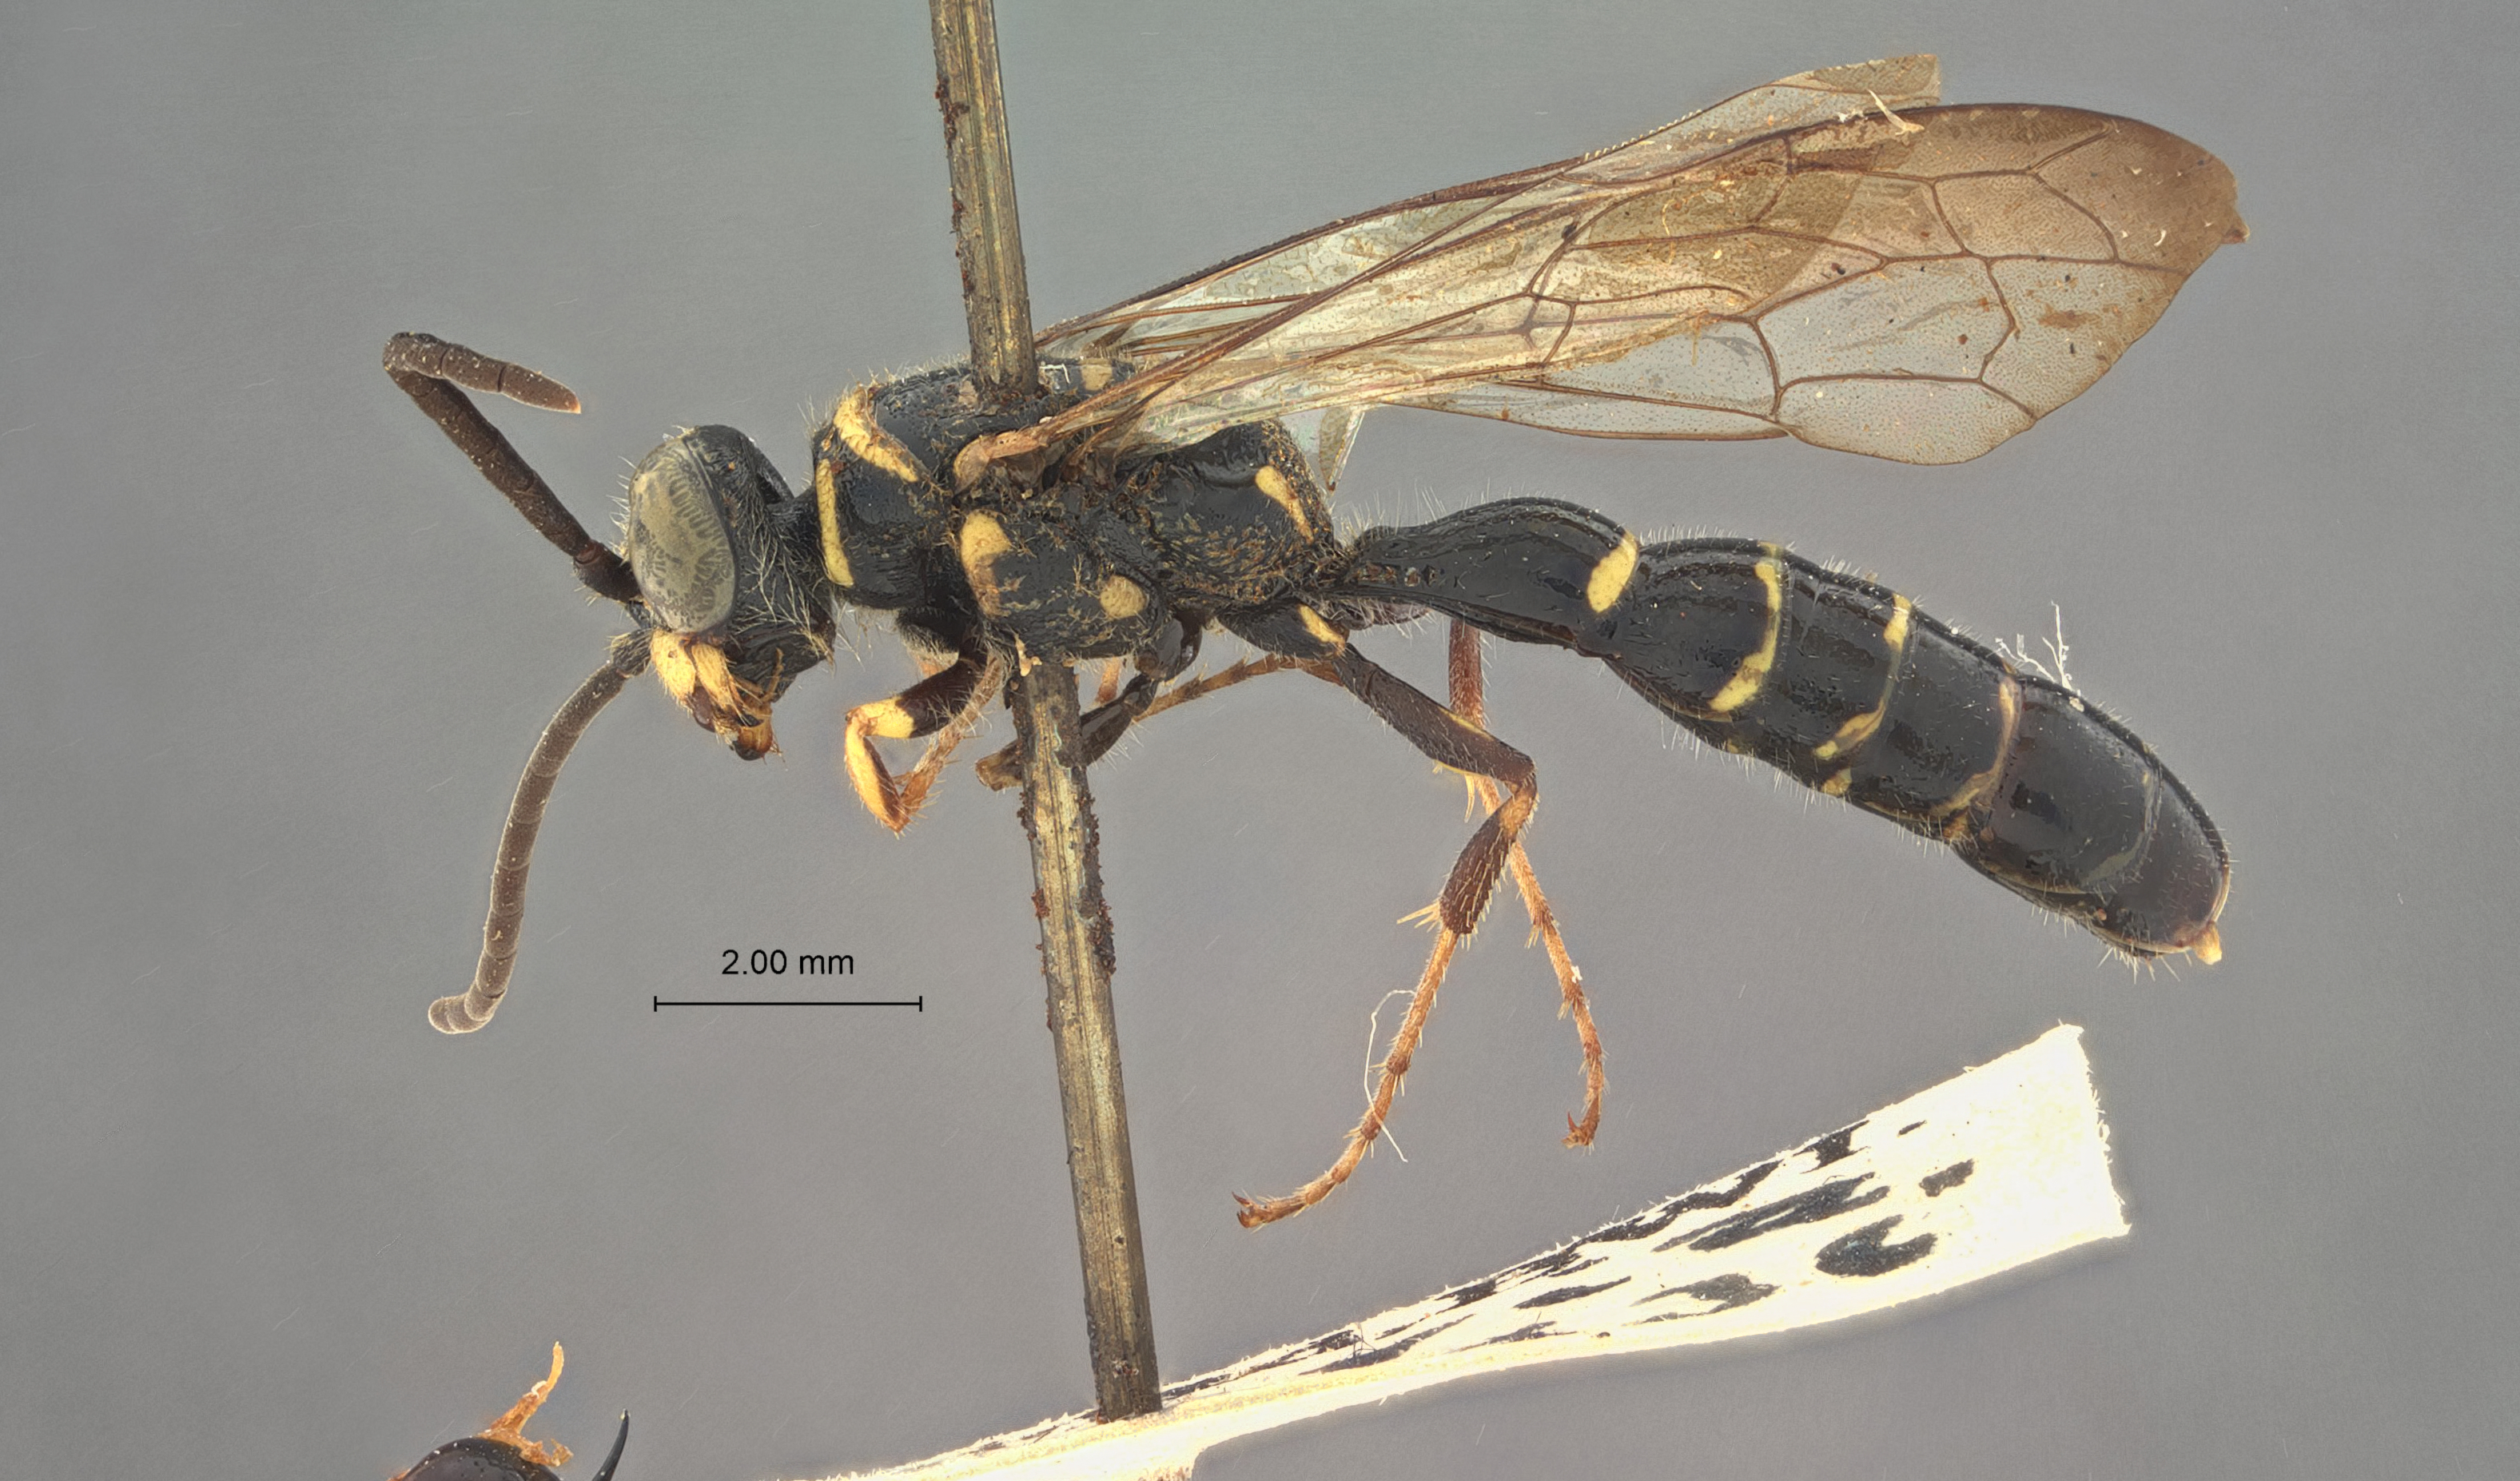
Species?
Myzina bulbosa
